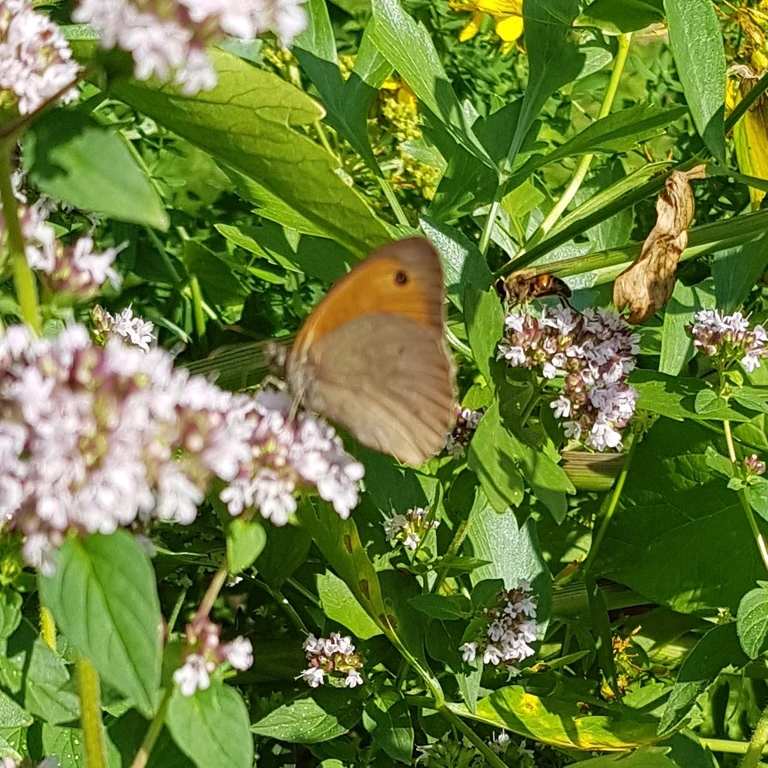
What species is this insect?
Maniola jurtina
